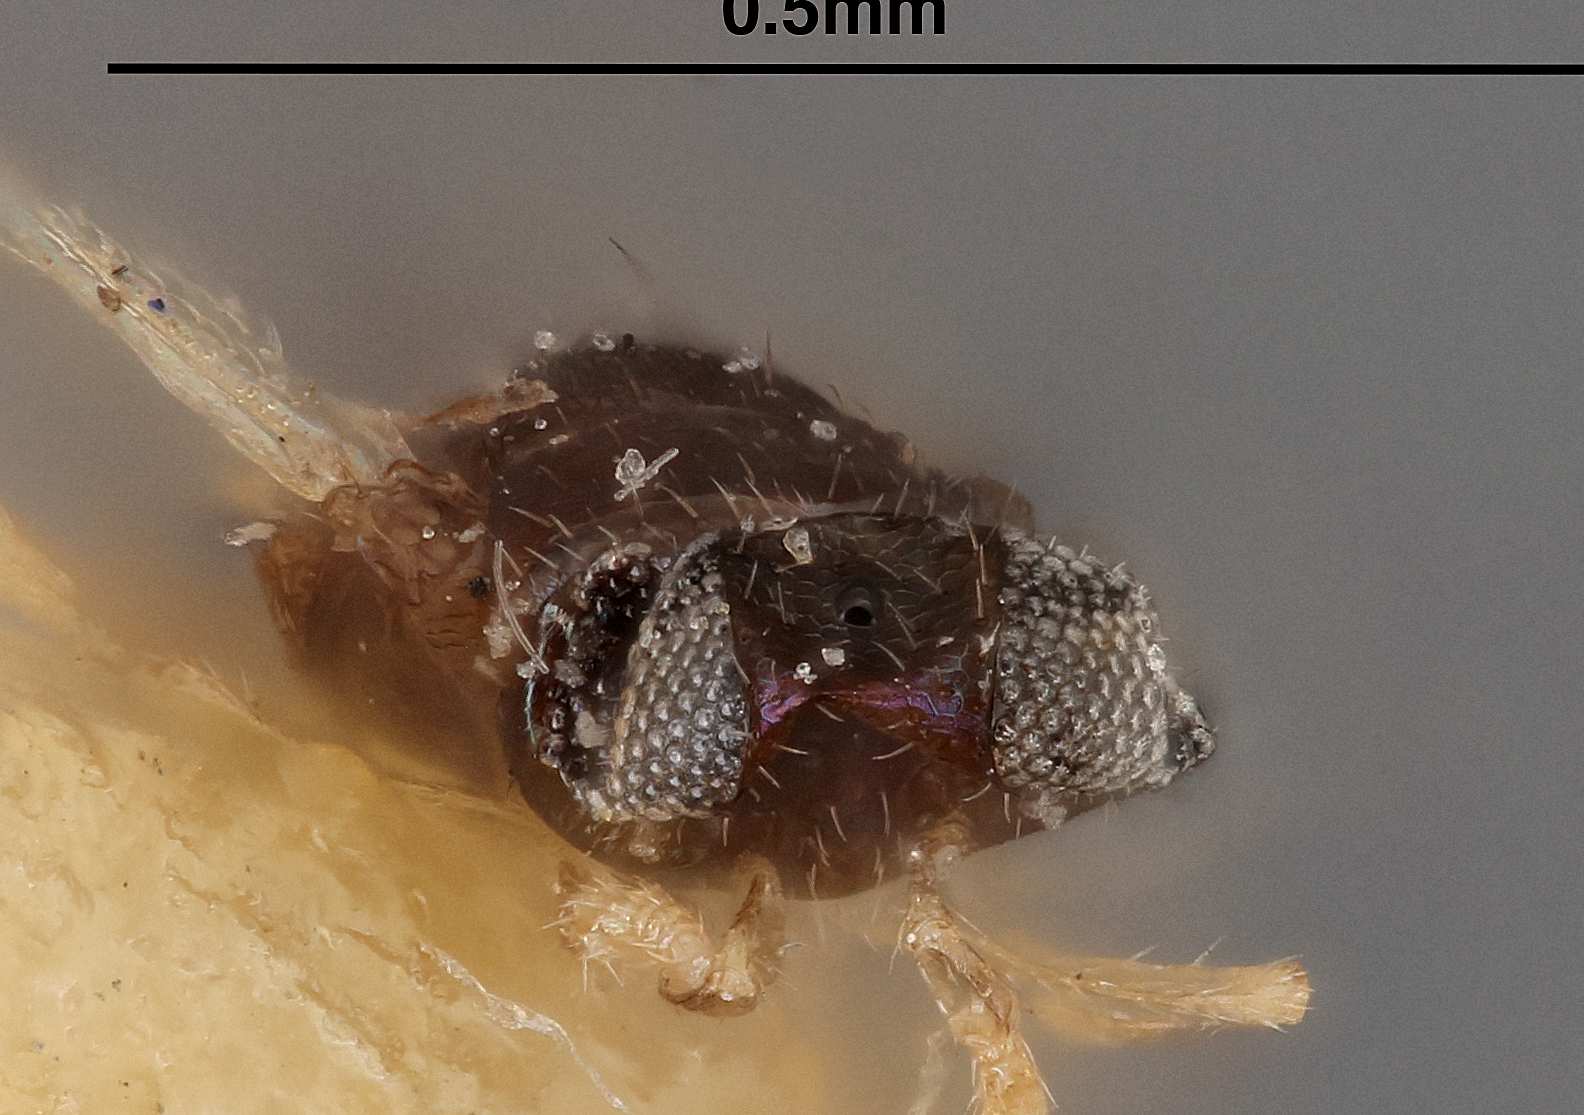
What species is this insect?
Adelencyrtus femoralis
